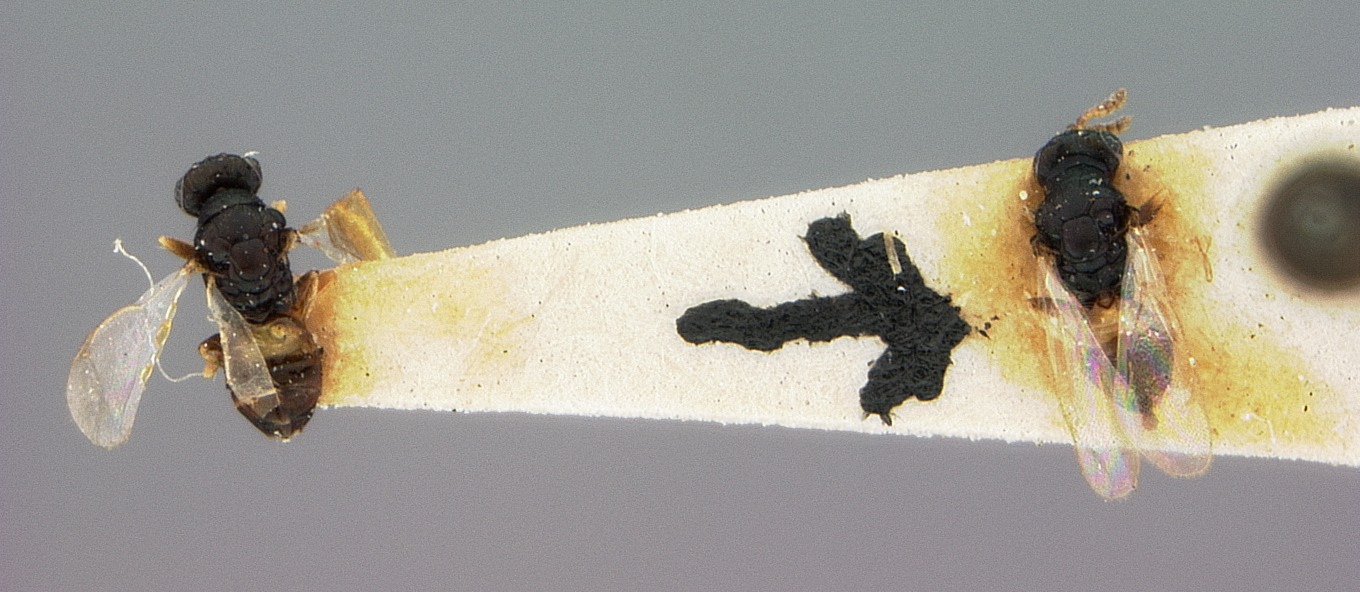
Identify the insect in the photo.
Elachistus cidariae
